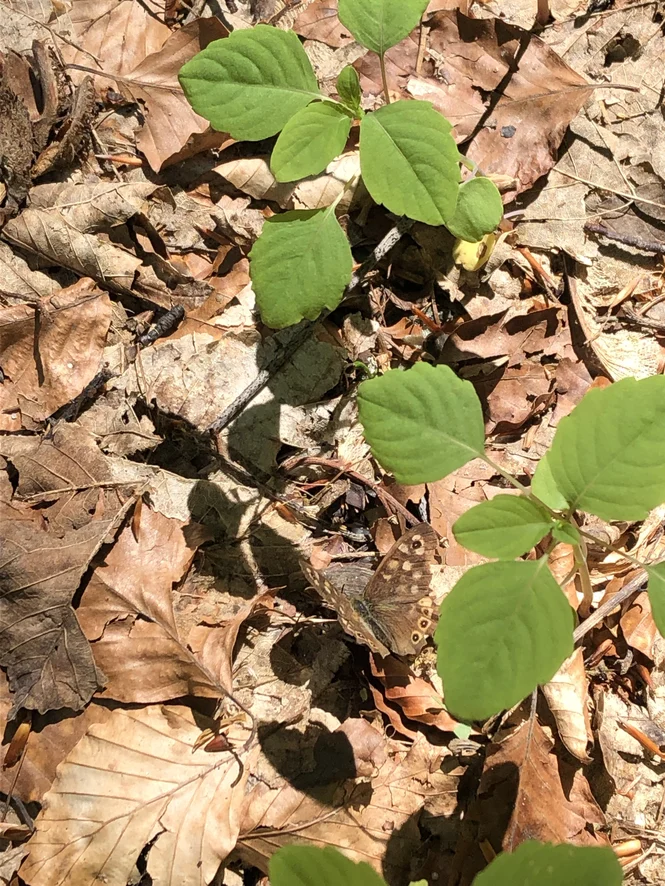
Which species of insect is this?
Pararge aegeria
